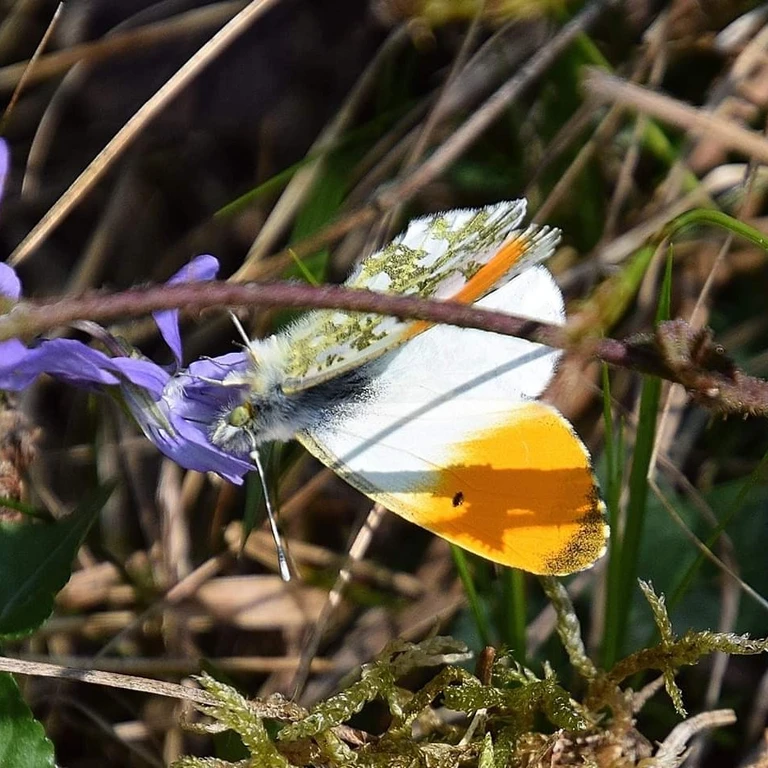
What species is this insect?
Anthocharis cardamines
